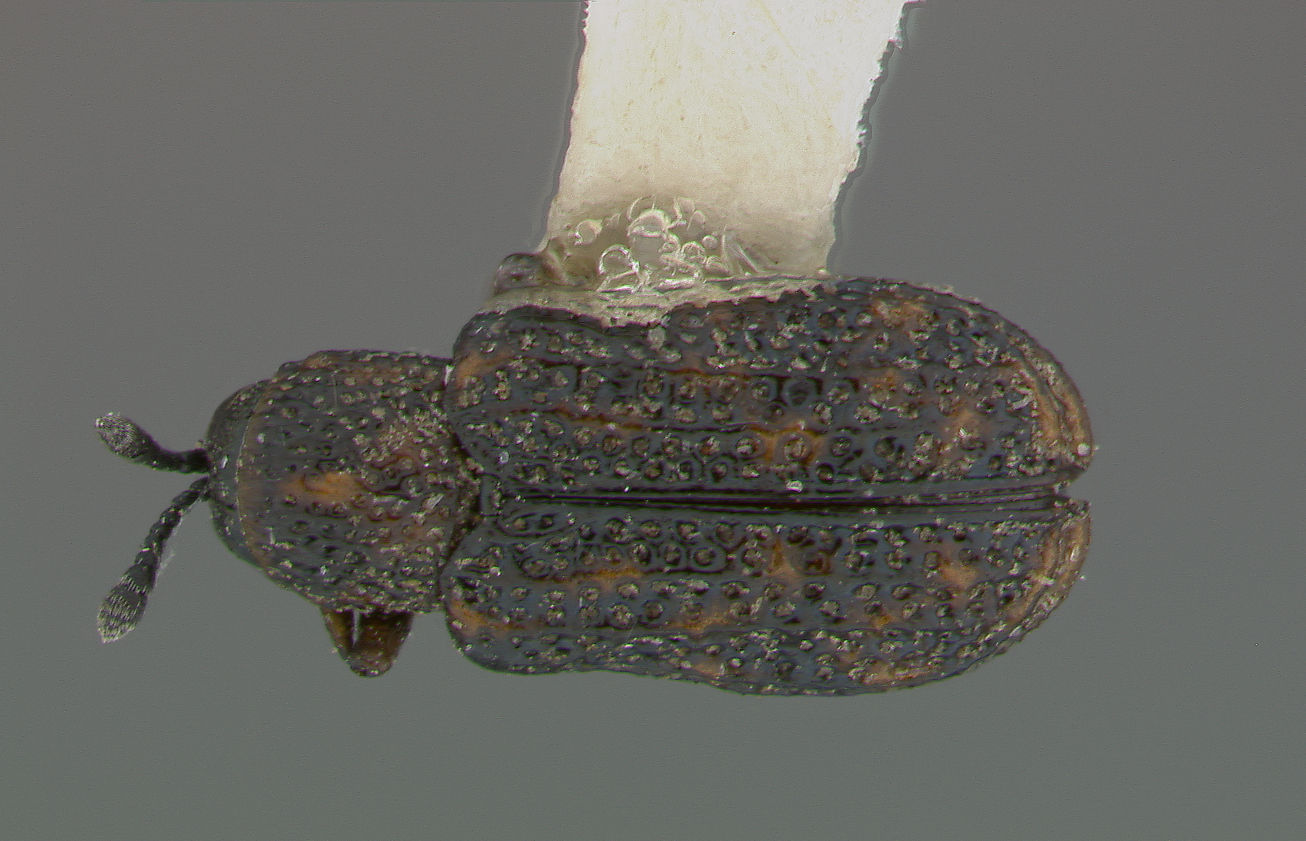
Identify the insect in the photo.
Brachycoryna confusa
